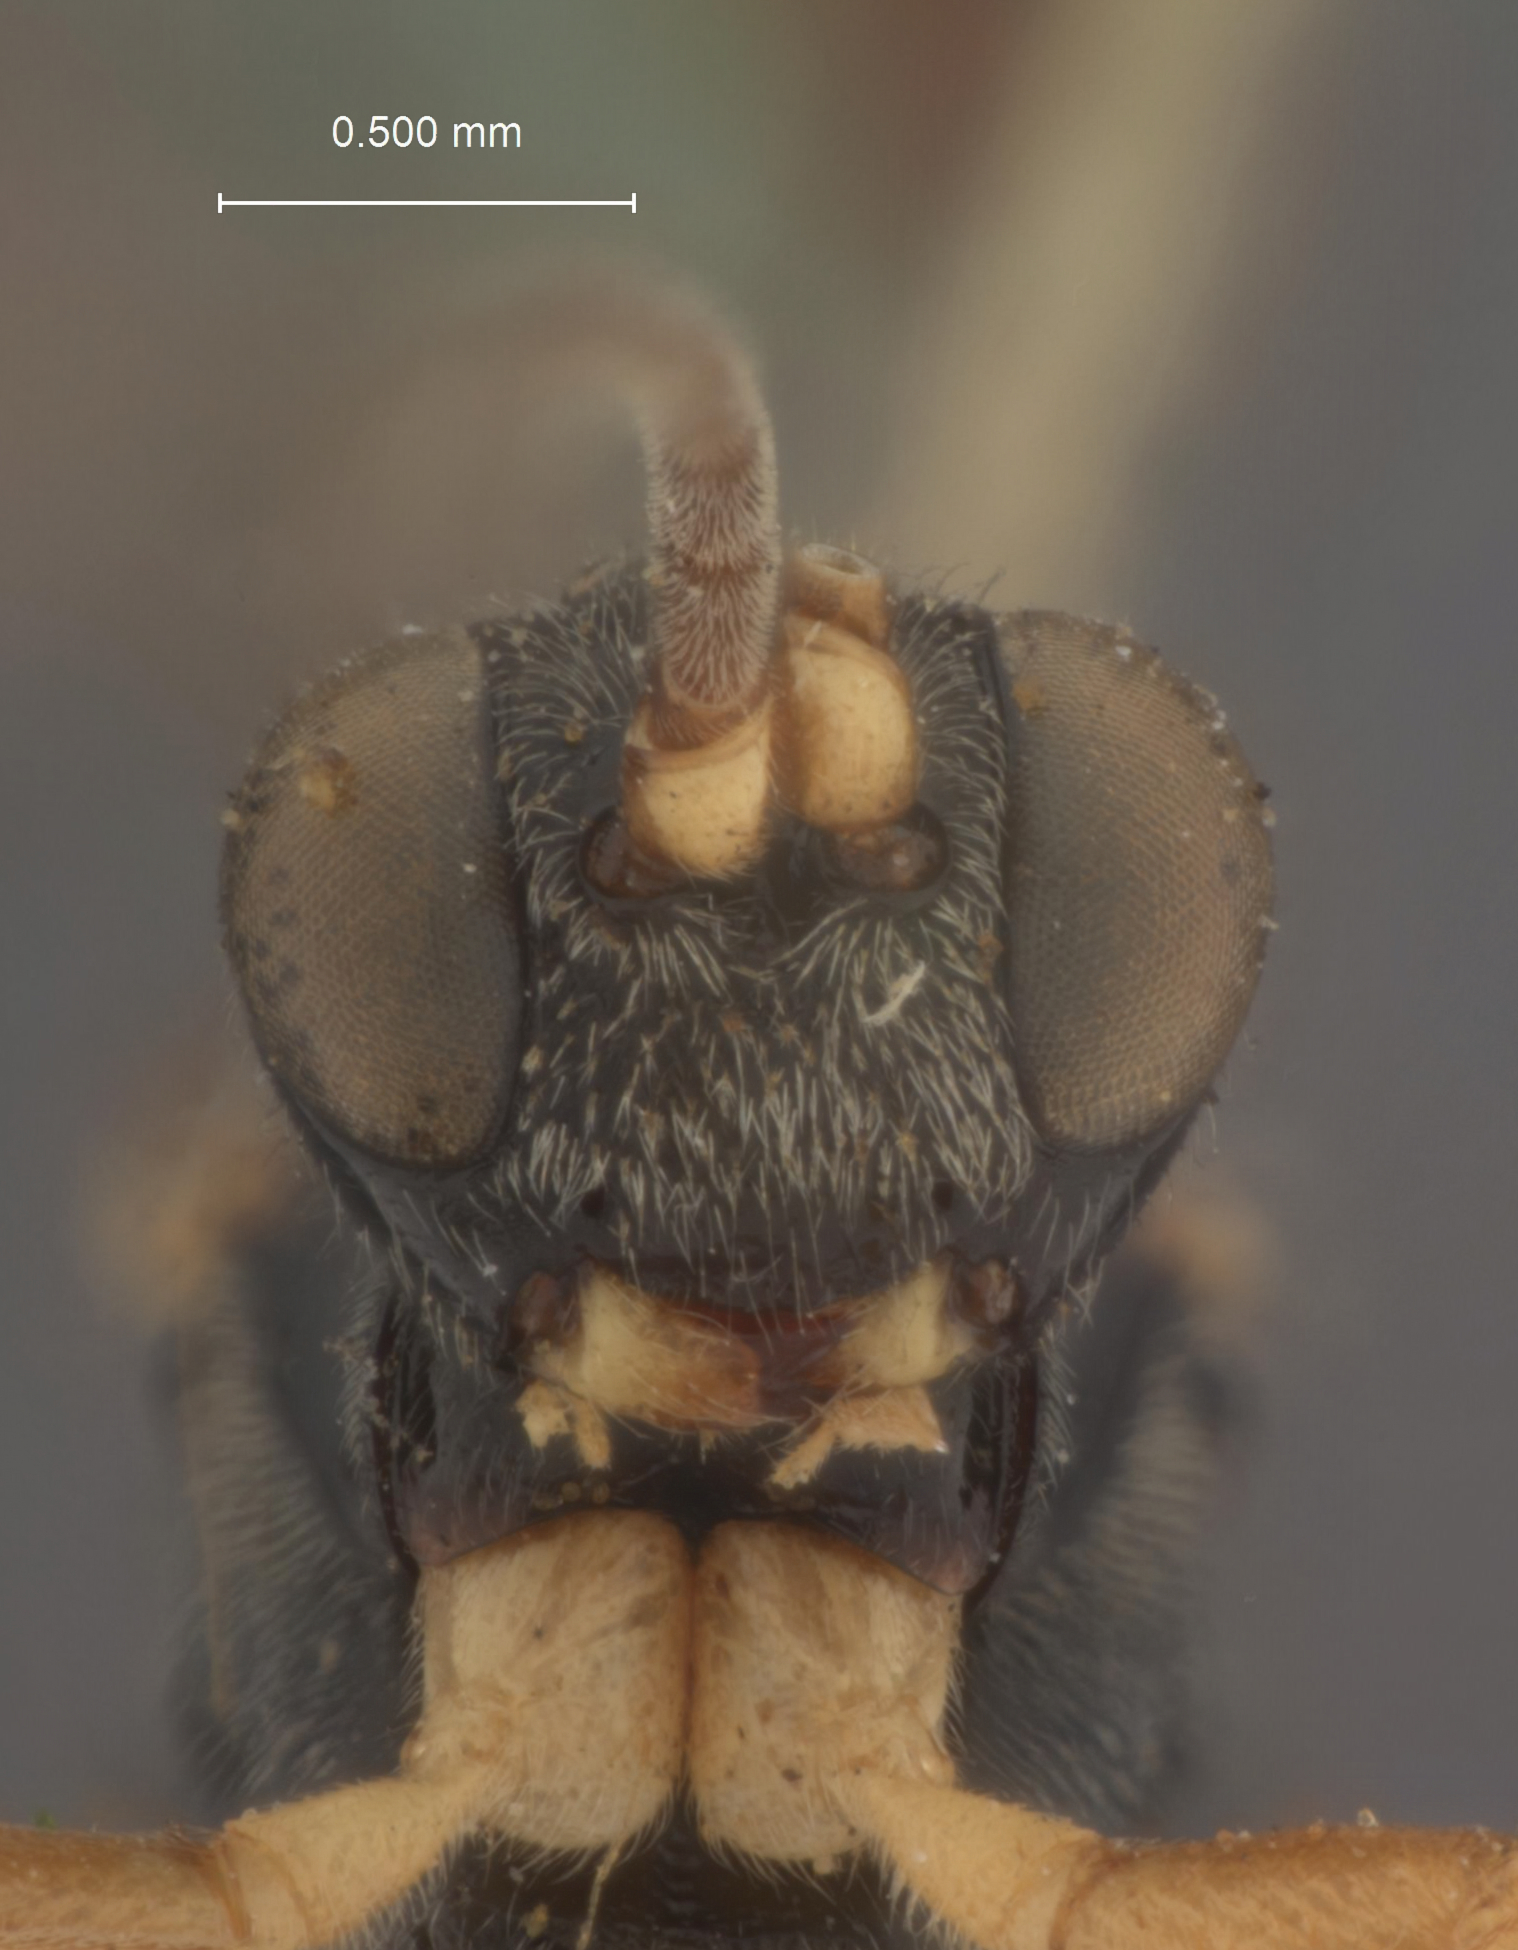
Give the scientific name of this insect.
Hemiteles albiscapus
